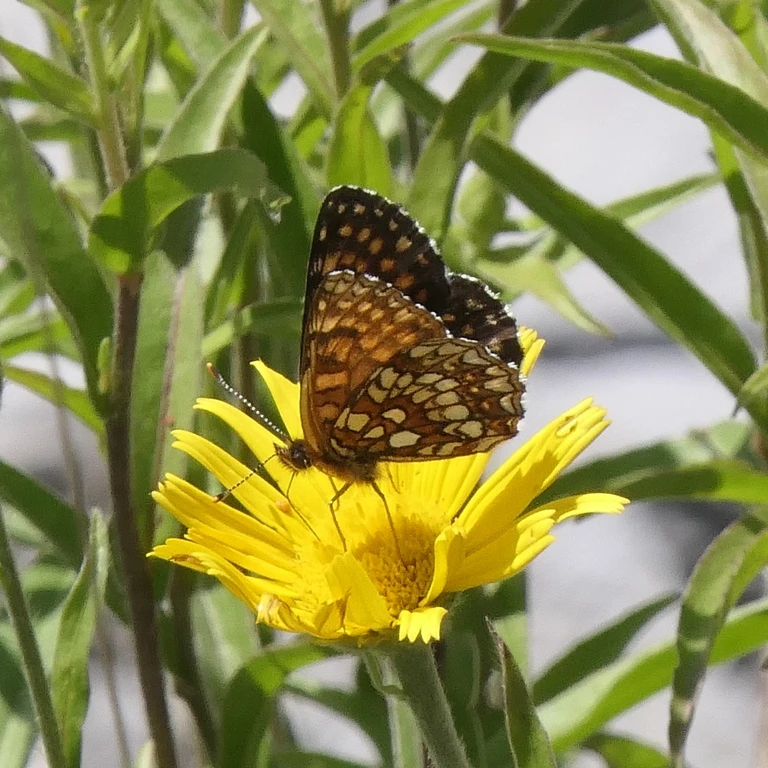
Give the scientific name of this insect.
Melitaea diamina
